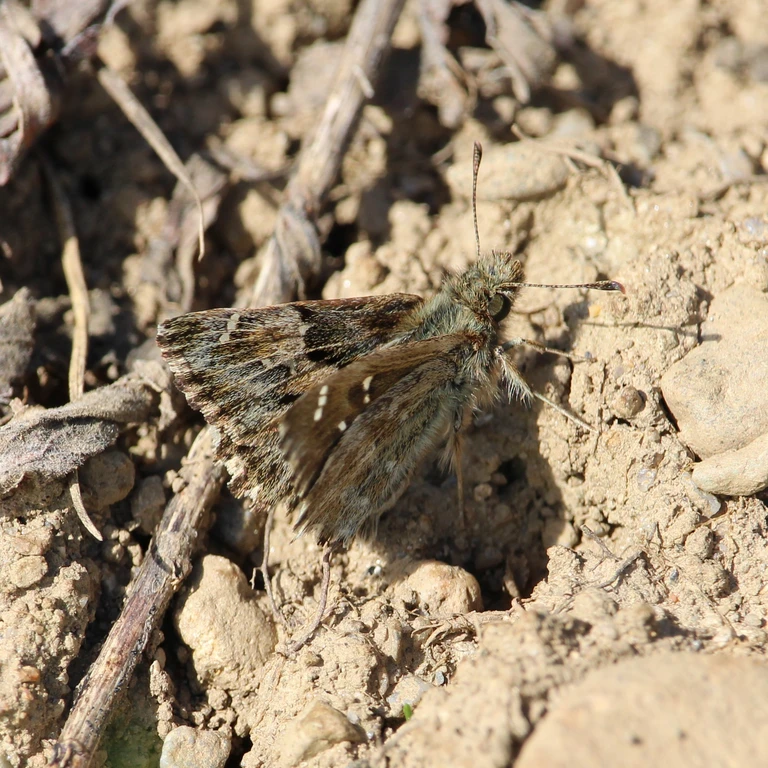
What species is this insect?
Carcharodus alceae
